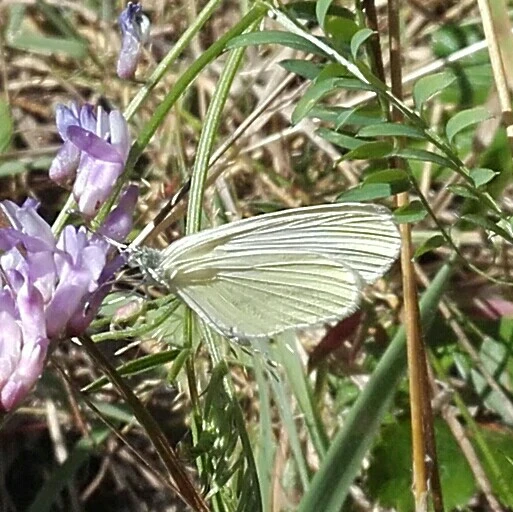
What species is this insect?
Leptidea sinapis/juvernica
